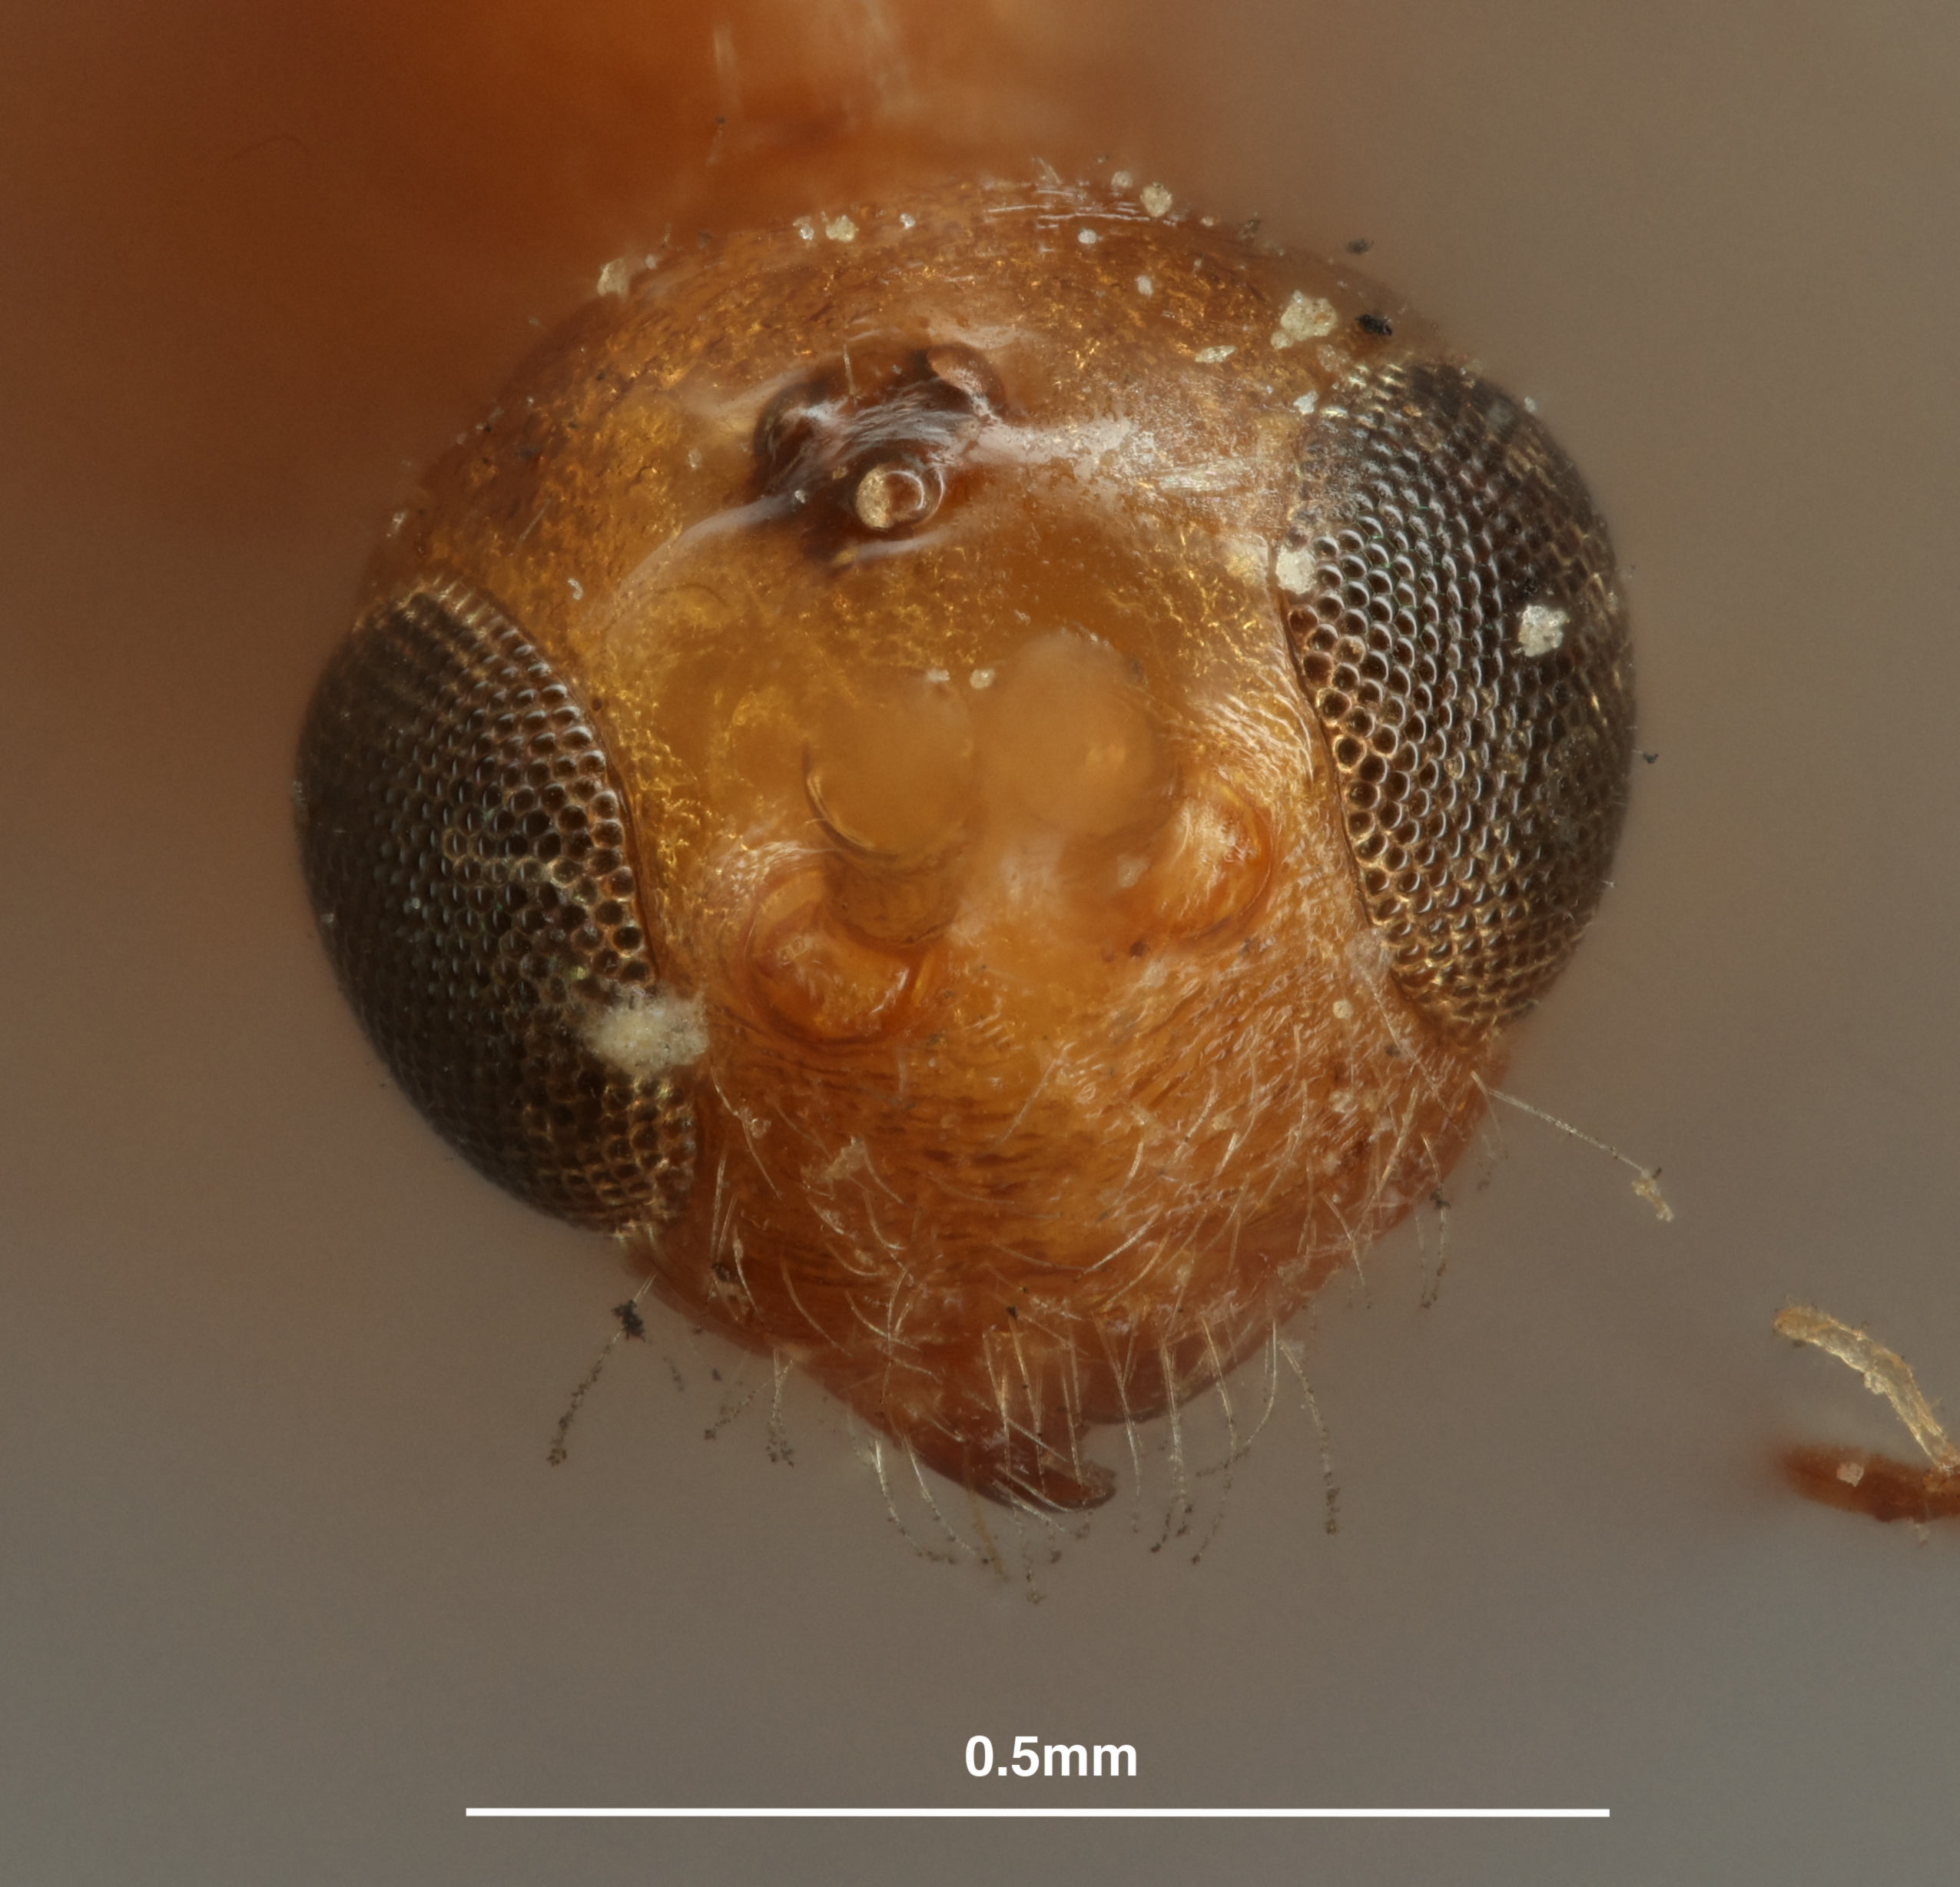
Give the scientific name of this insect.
Spathius tros
